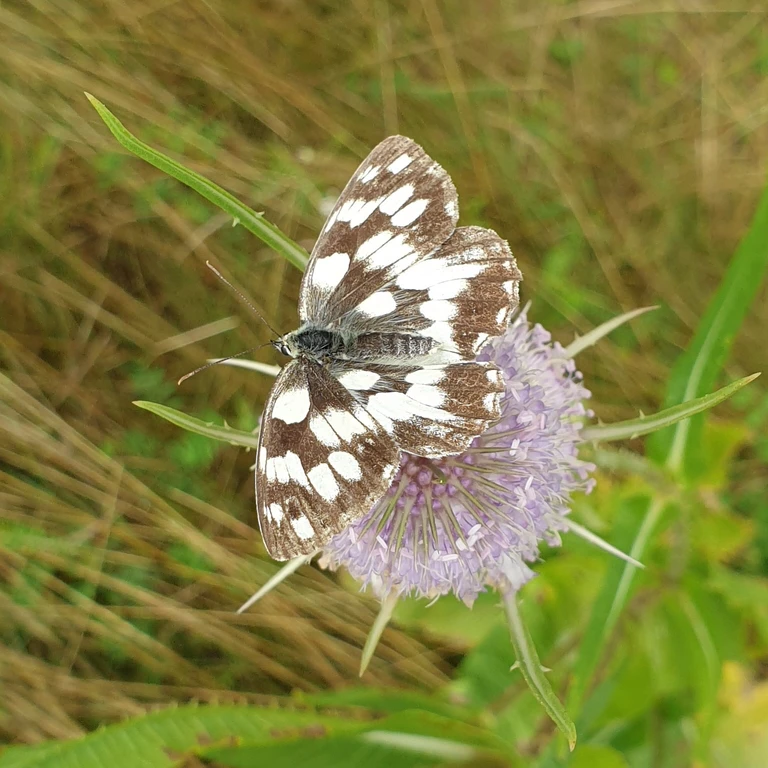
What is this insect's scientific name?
Melanargia galathea
